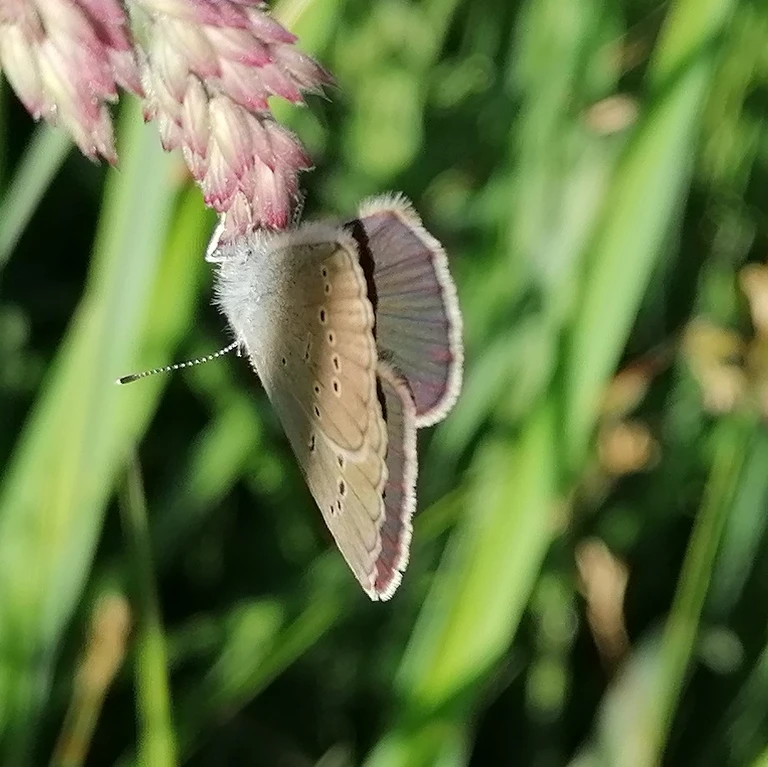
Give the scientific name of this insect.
Cyaniris semiargus
